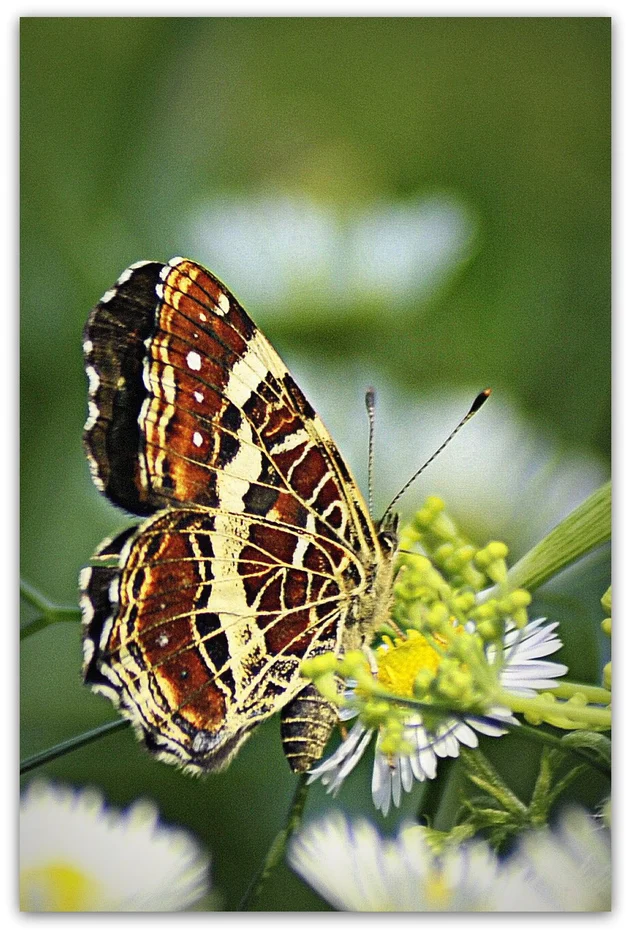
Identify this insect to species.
Araschnia levana
